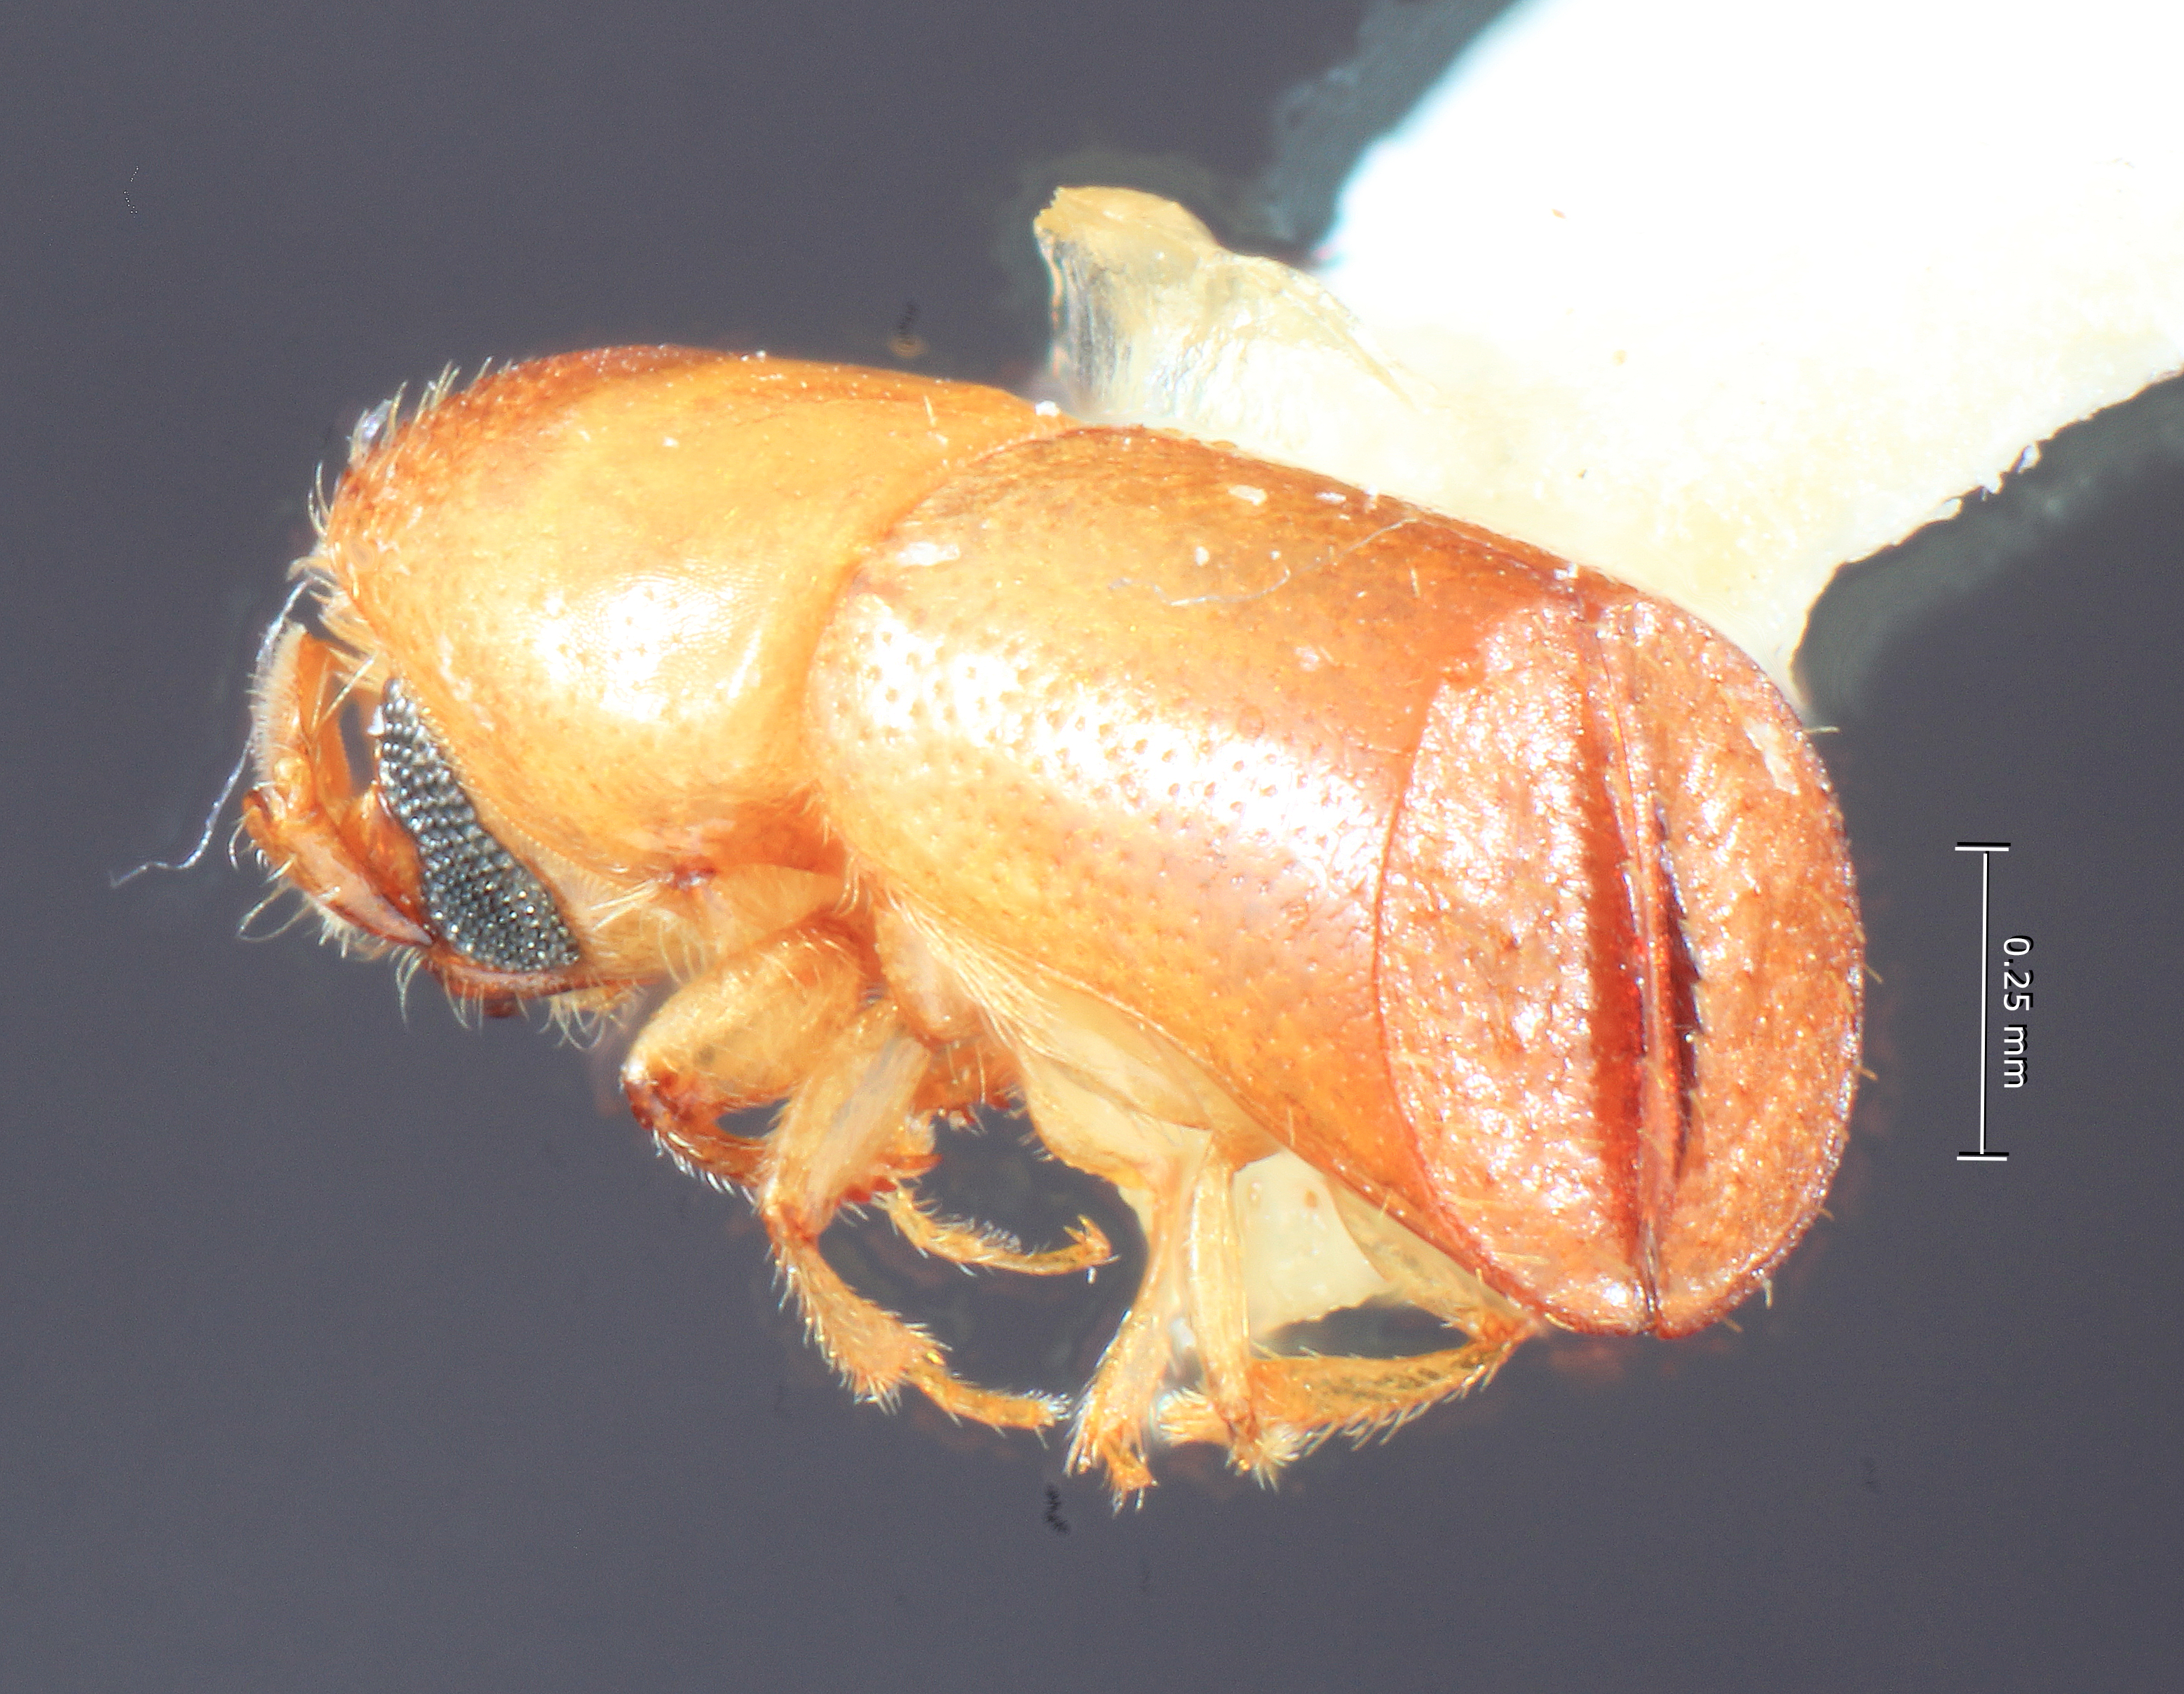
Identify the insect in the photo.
Corthylus praeustus
